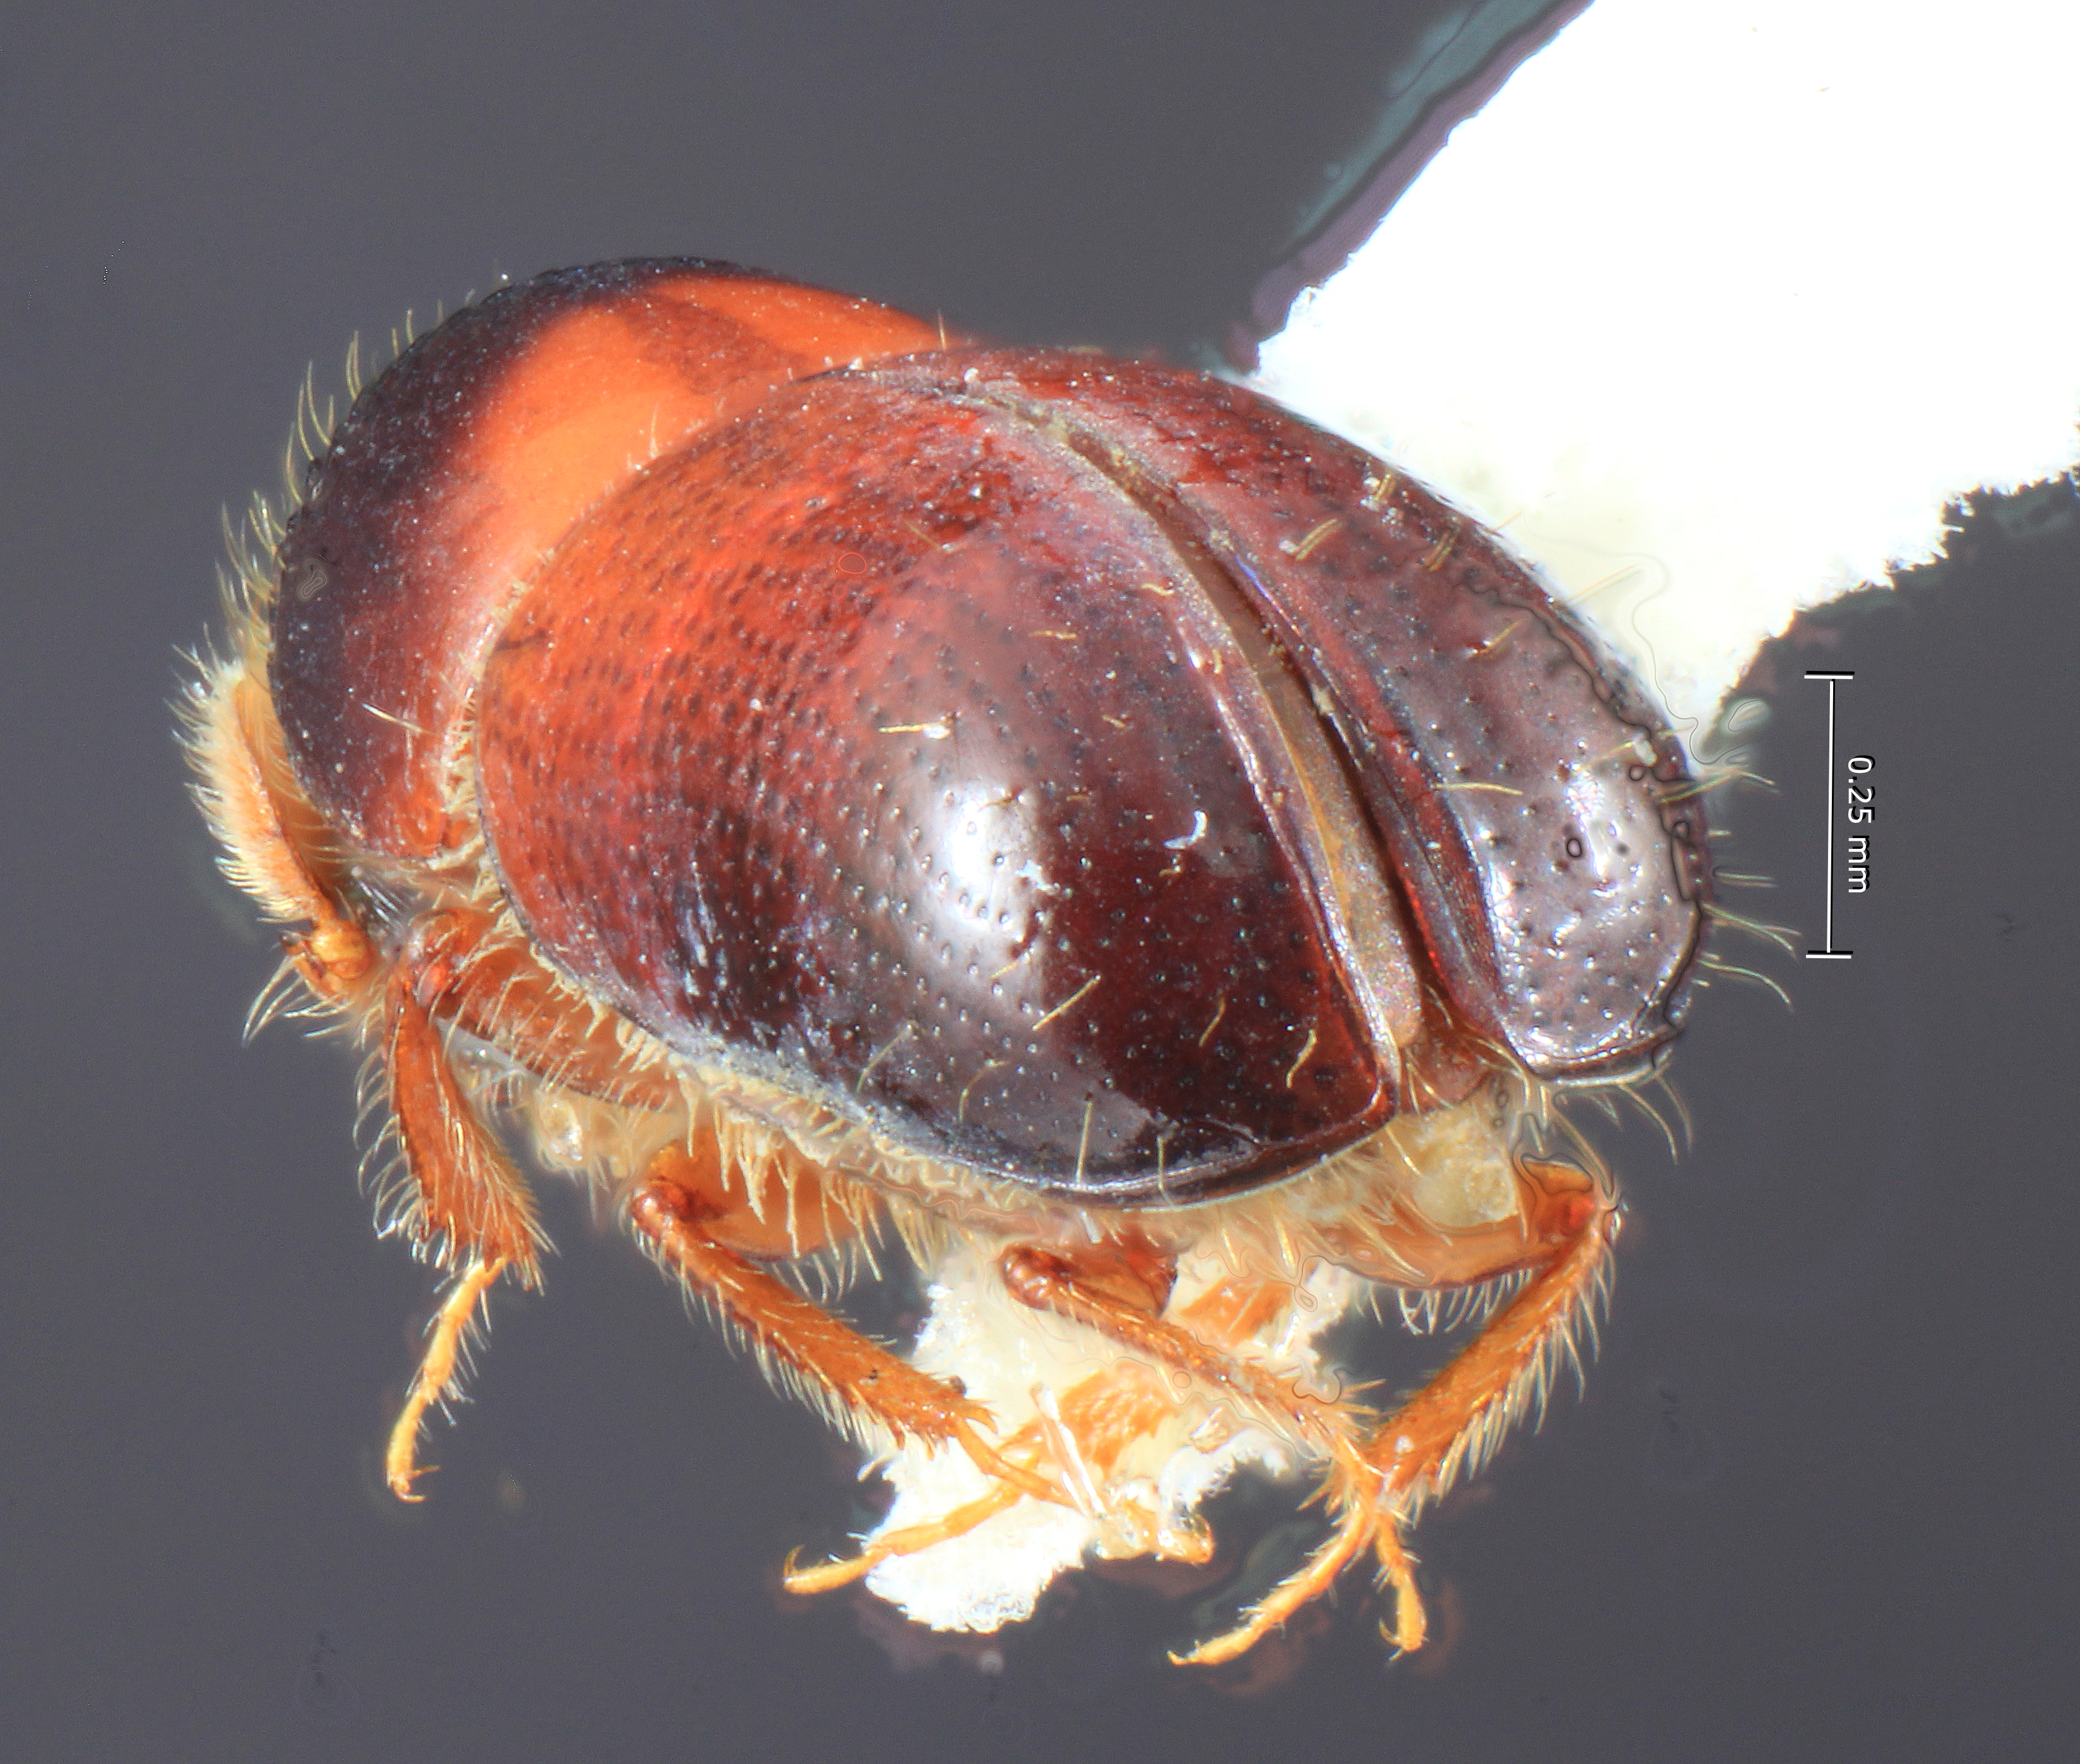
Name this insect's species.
Corthylus discoideus
